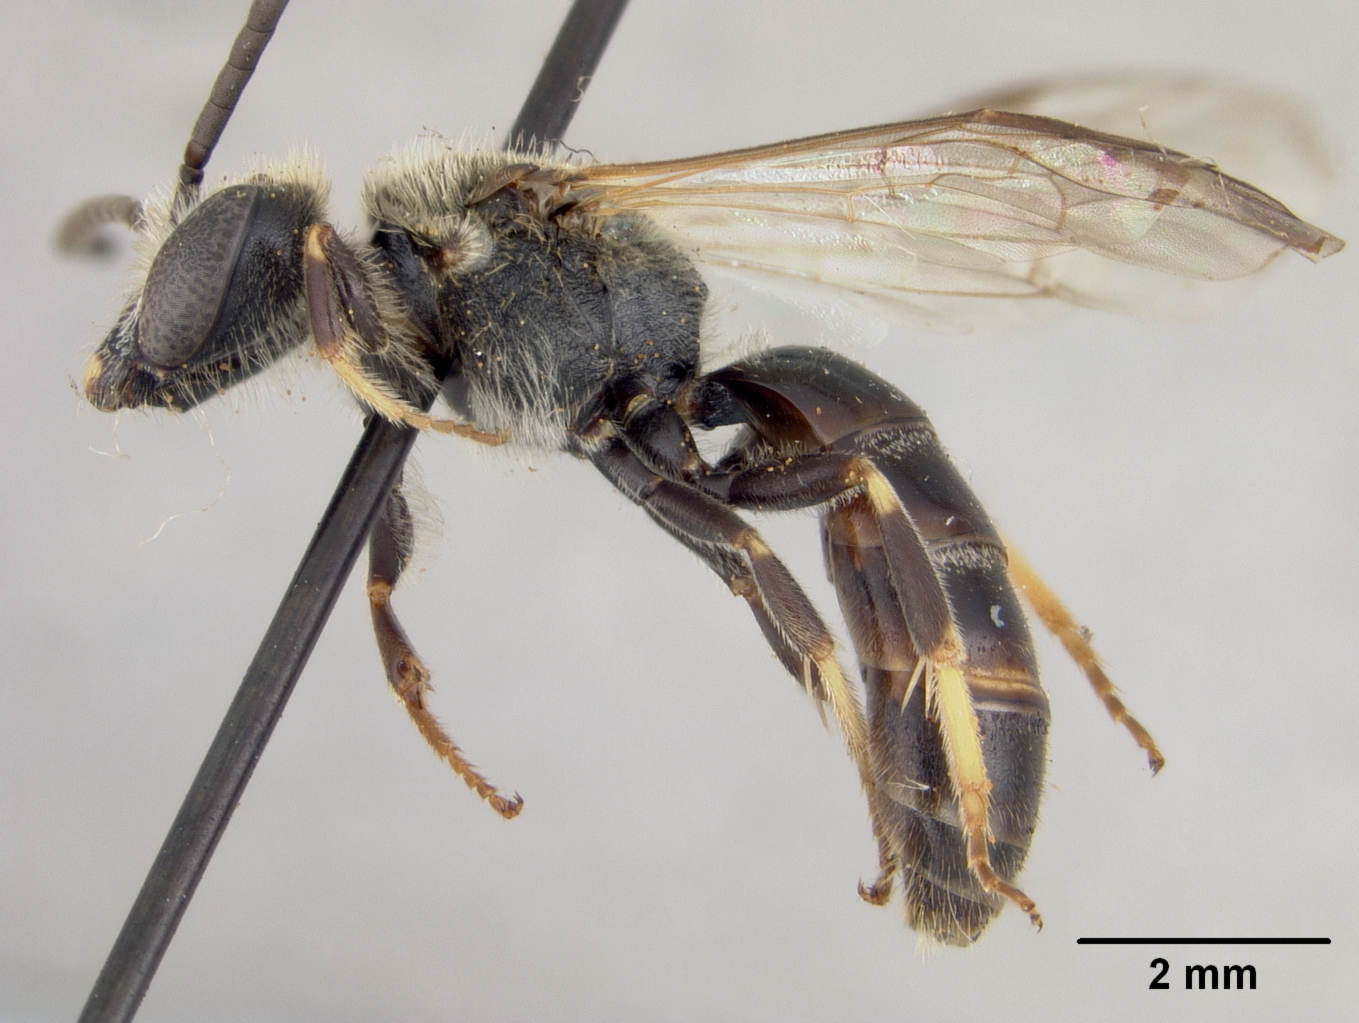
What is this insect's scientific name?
Halictus calceatus
